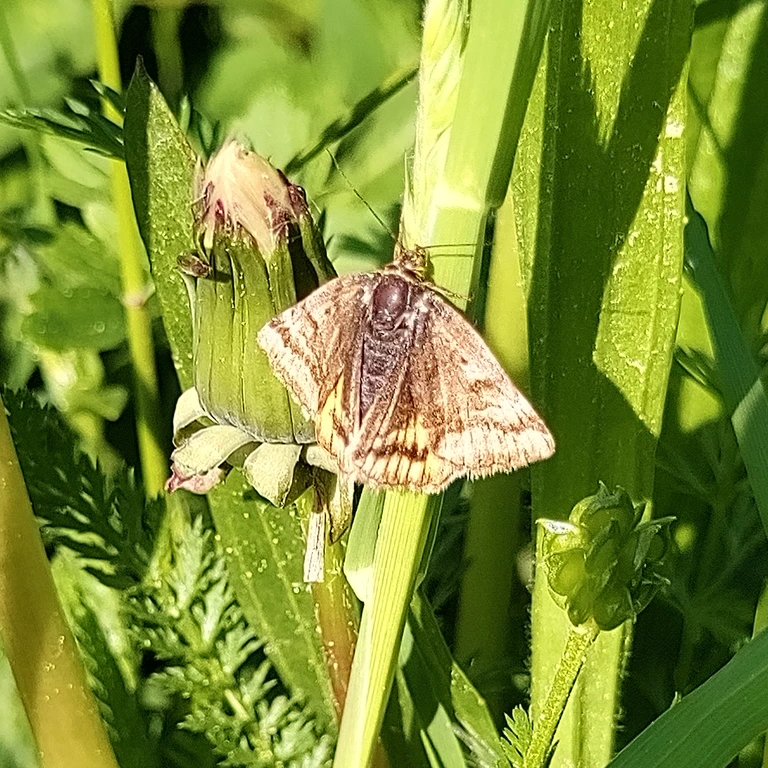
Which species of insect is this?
Euclidia glyphica
